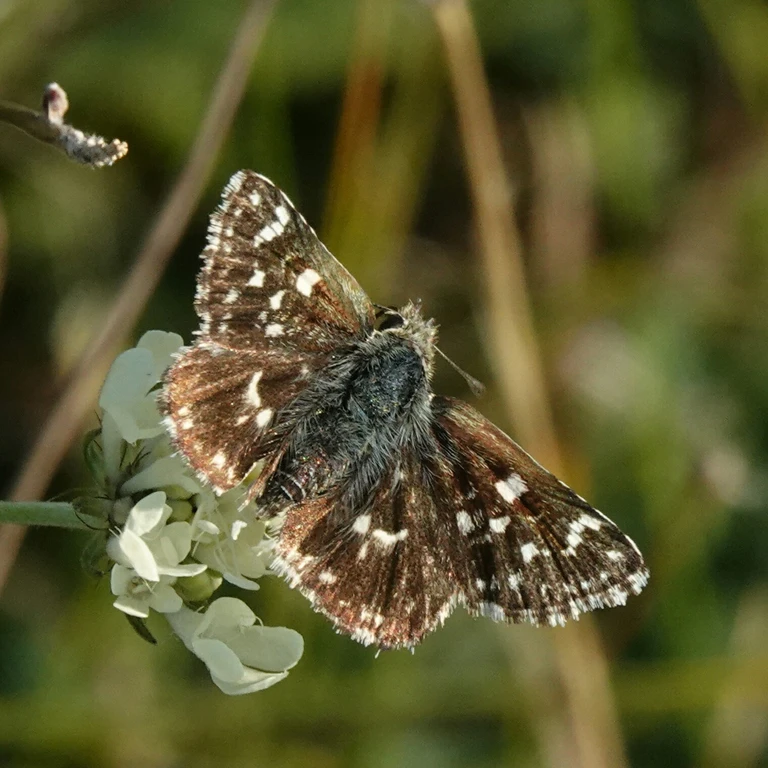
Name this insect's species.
Spialia sertorius
